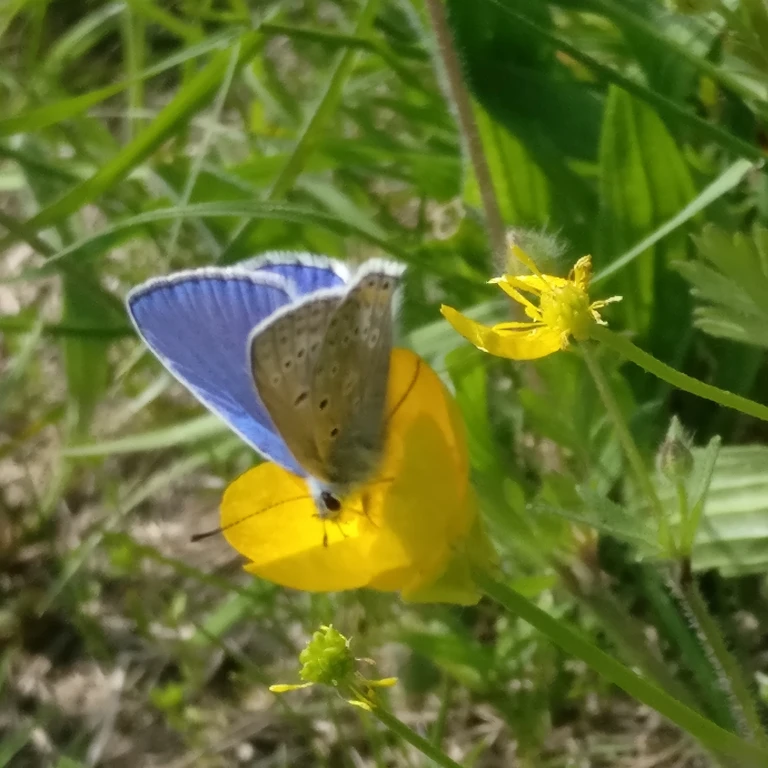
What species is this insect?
Polyommatus icarus
